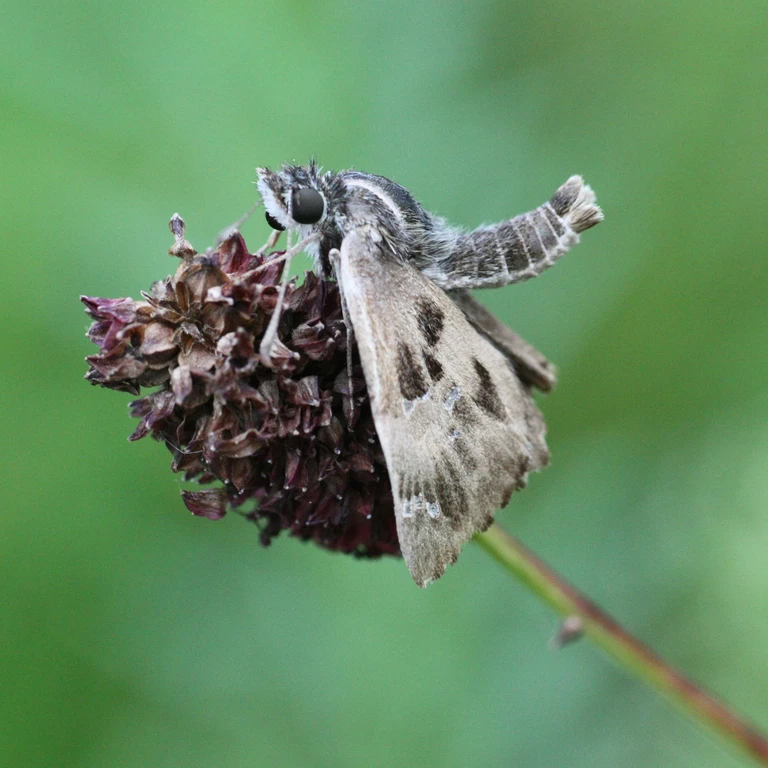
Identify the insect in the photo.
Carcharodus alceae
